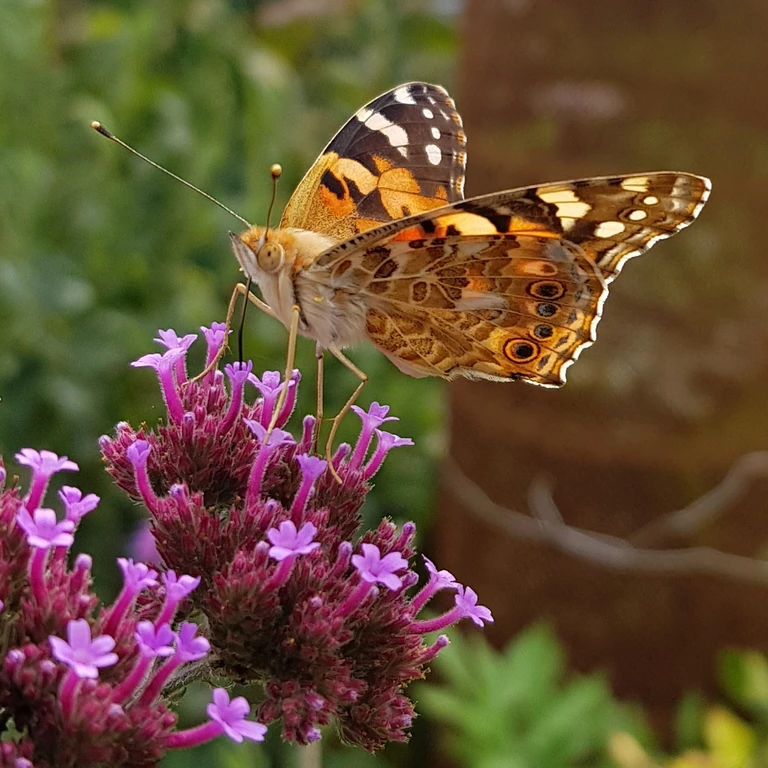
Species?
Vanessa cardui
